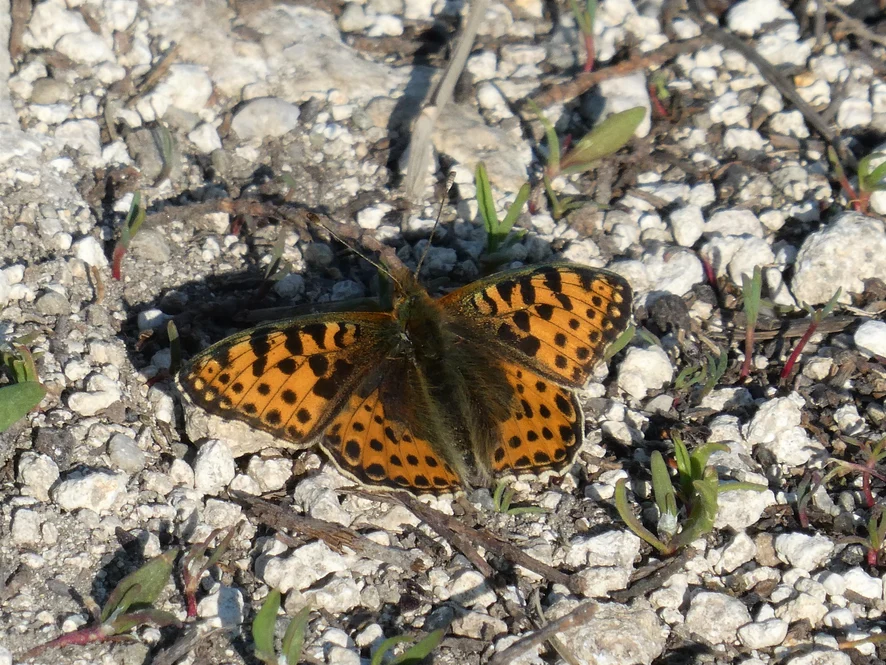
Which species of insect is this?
Issoria lathonia
